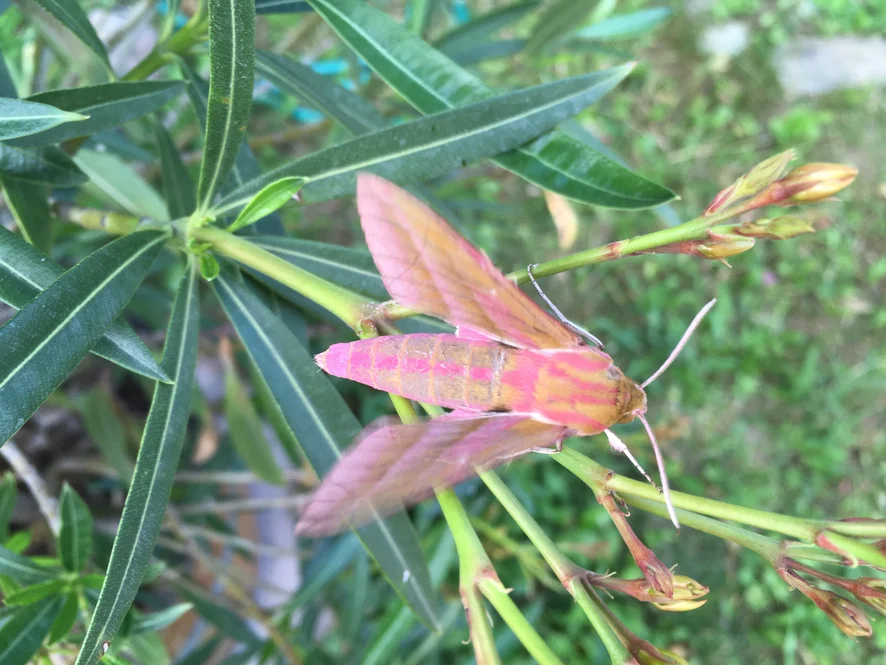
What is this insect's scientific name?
Deilephila elpenor
